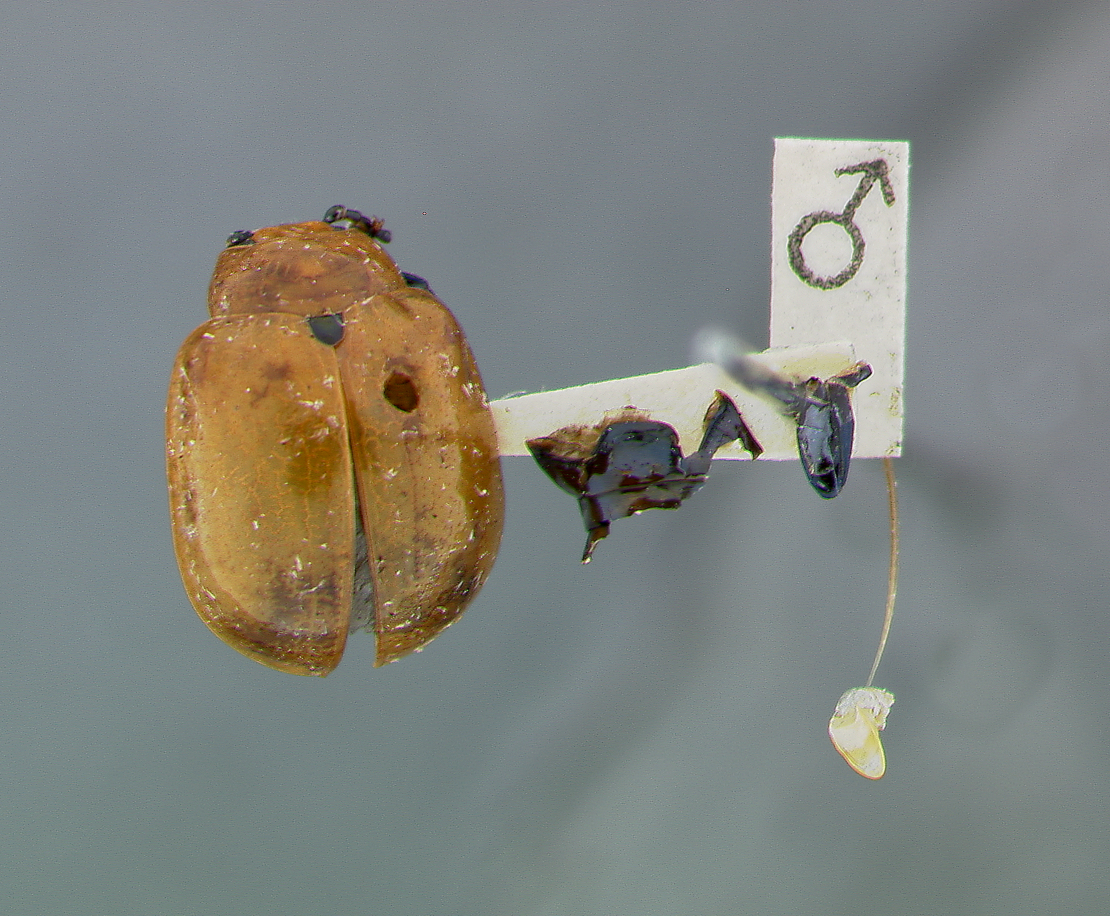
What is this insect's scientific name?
Phaedon barberi
